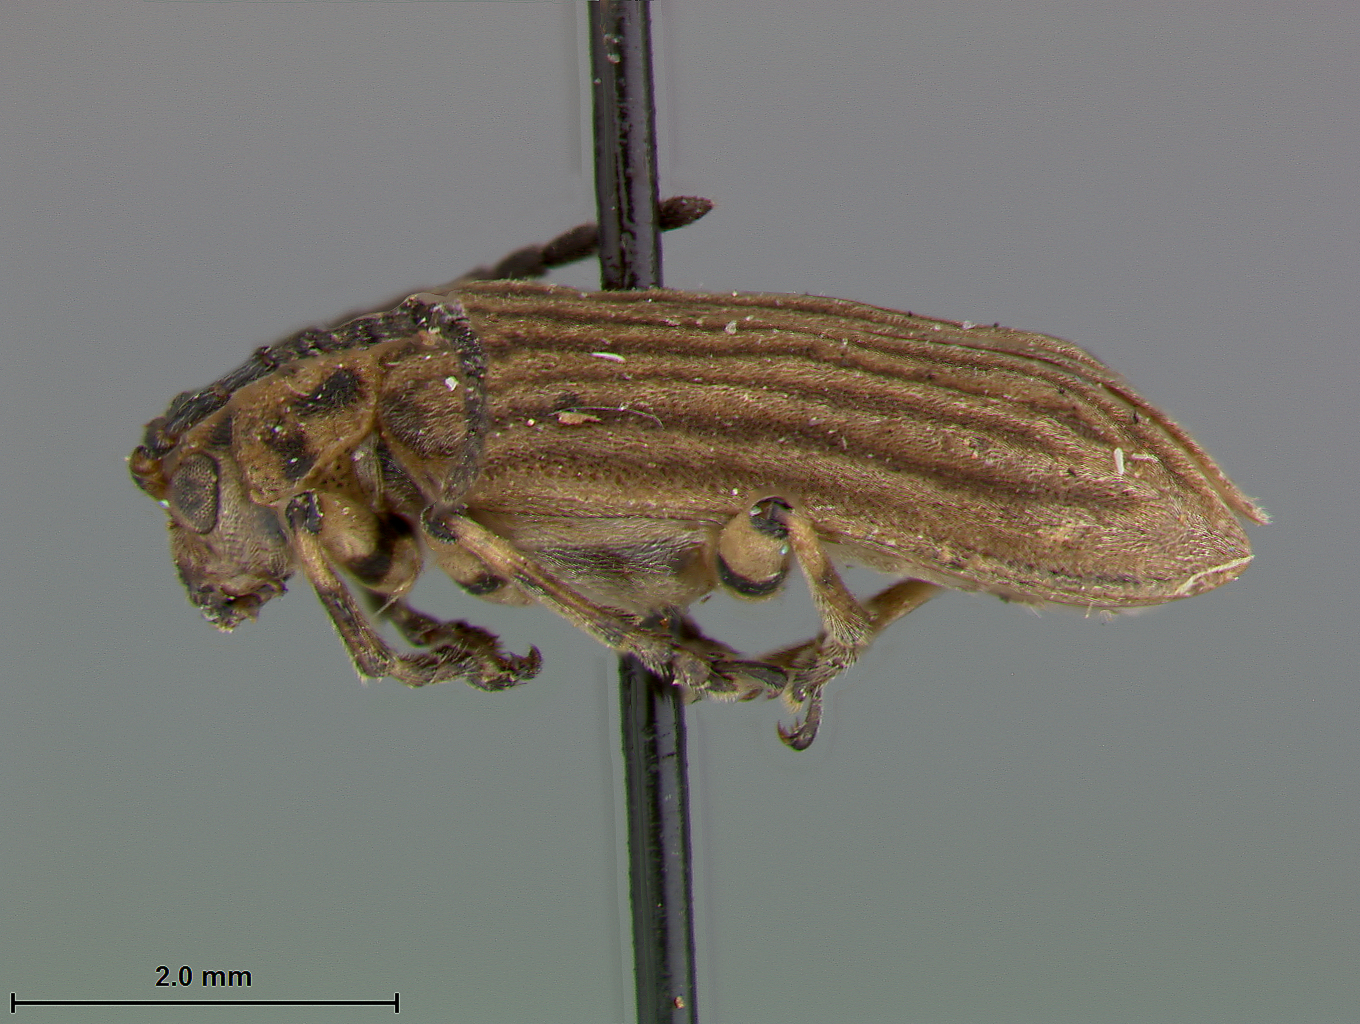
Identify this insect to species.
Galerucella maculipes
